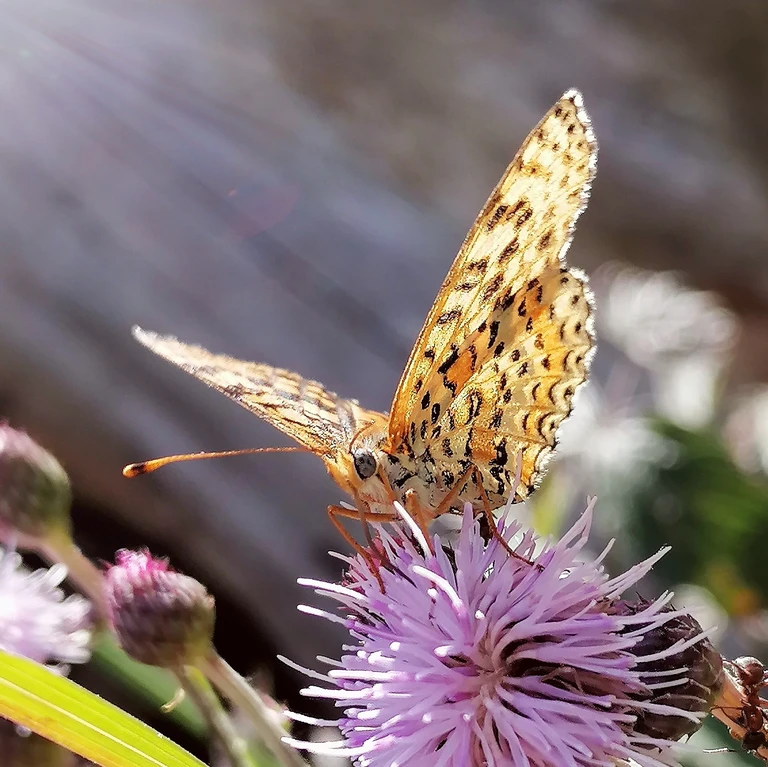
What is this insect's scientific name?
Melitaea didyma
